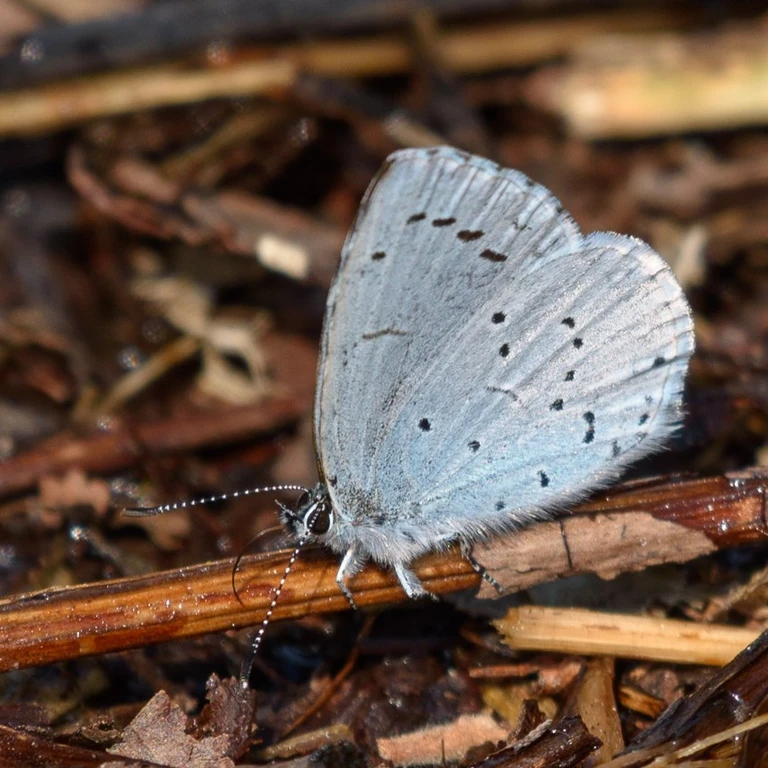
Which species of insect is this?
Celastrina argiolus
